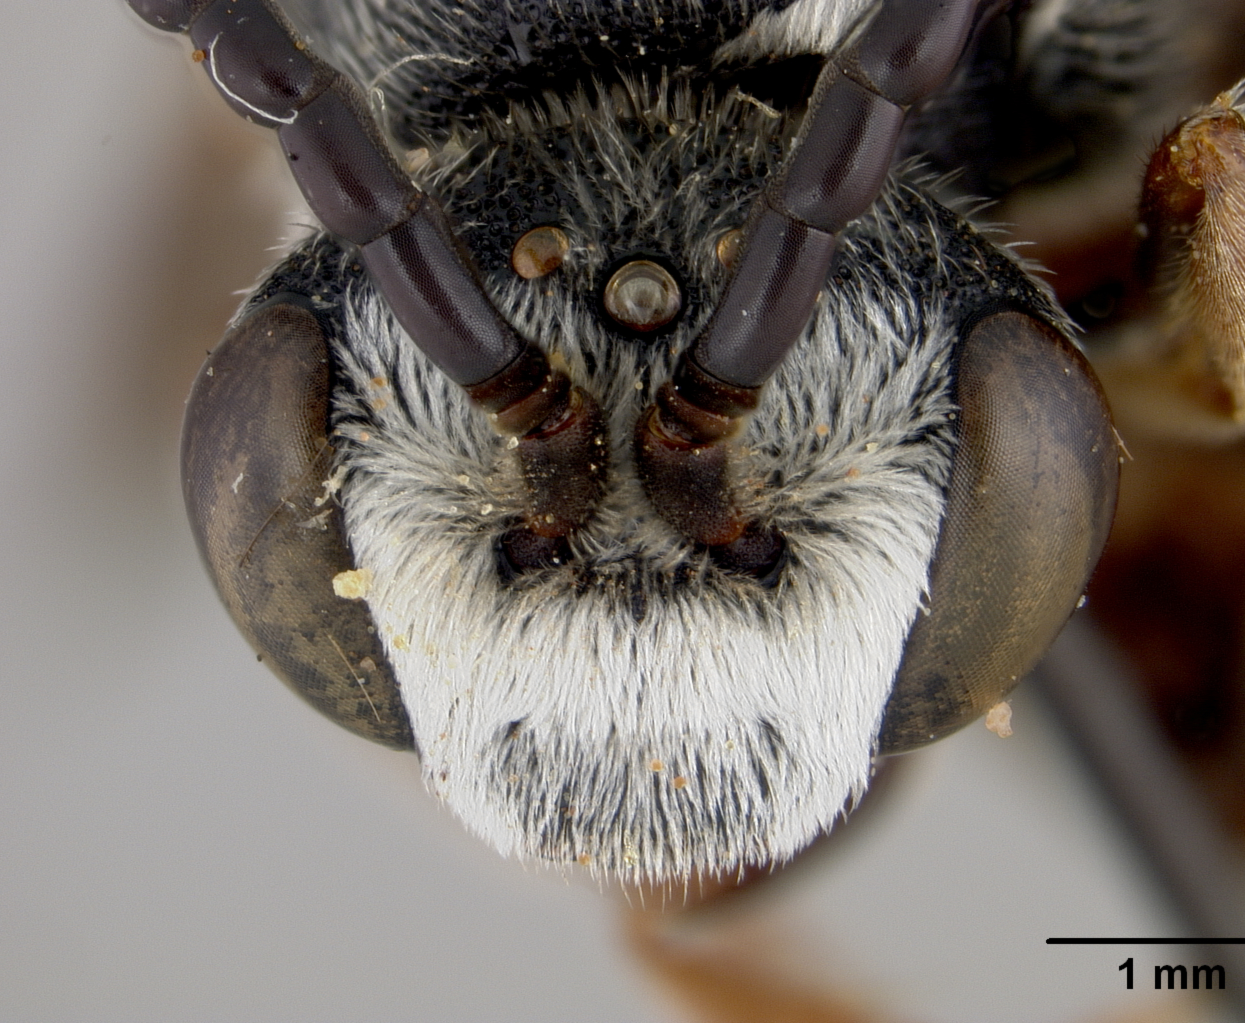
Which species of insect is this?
Sphecodes atrescens
